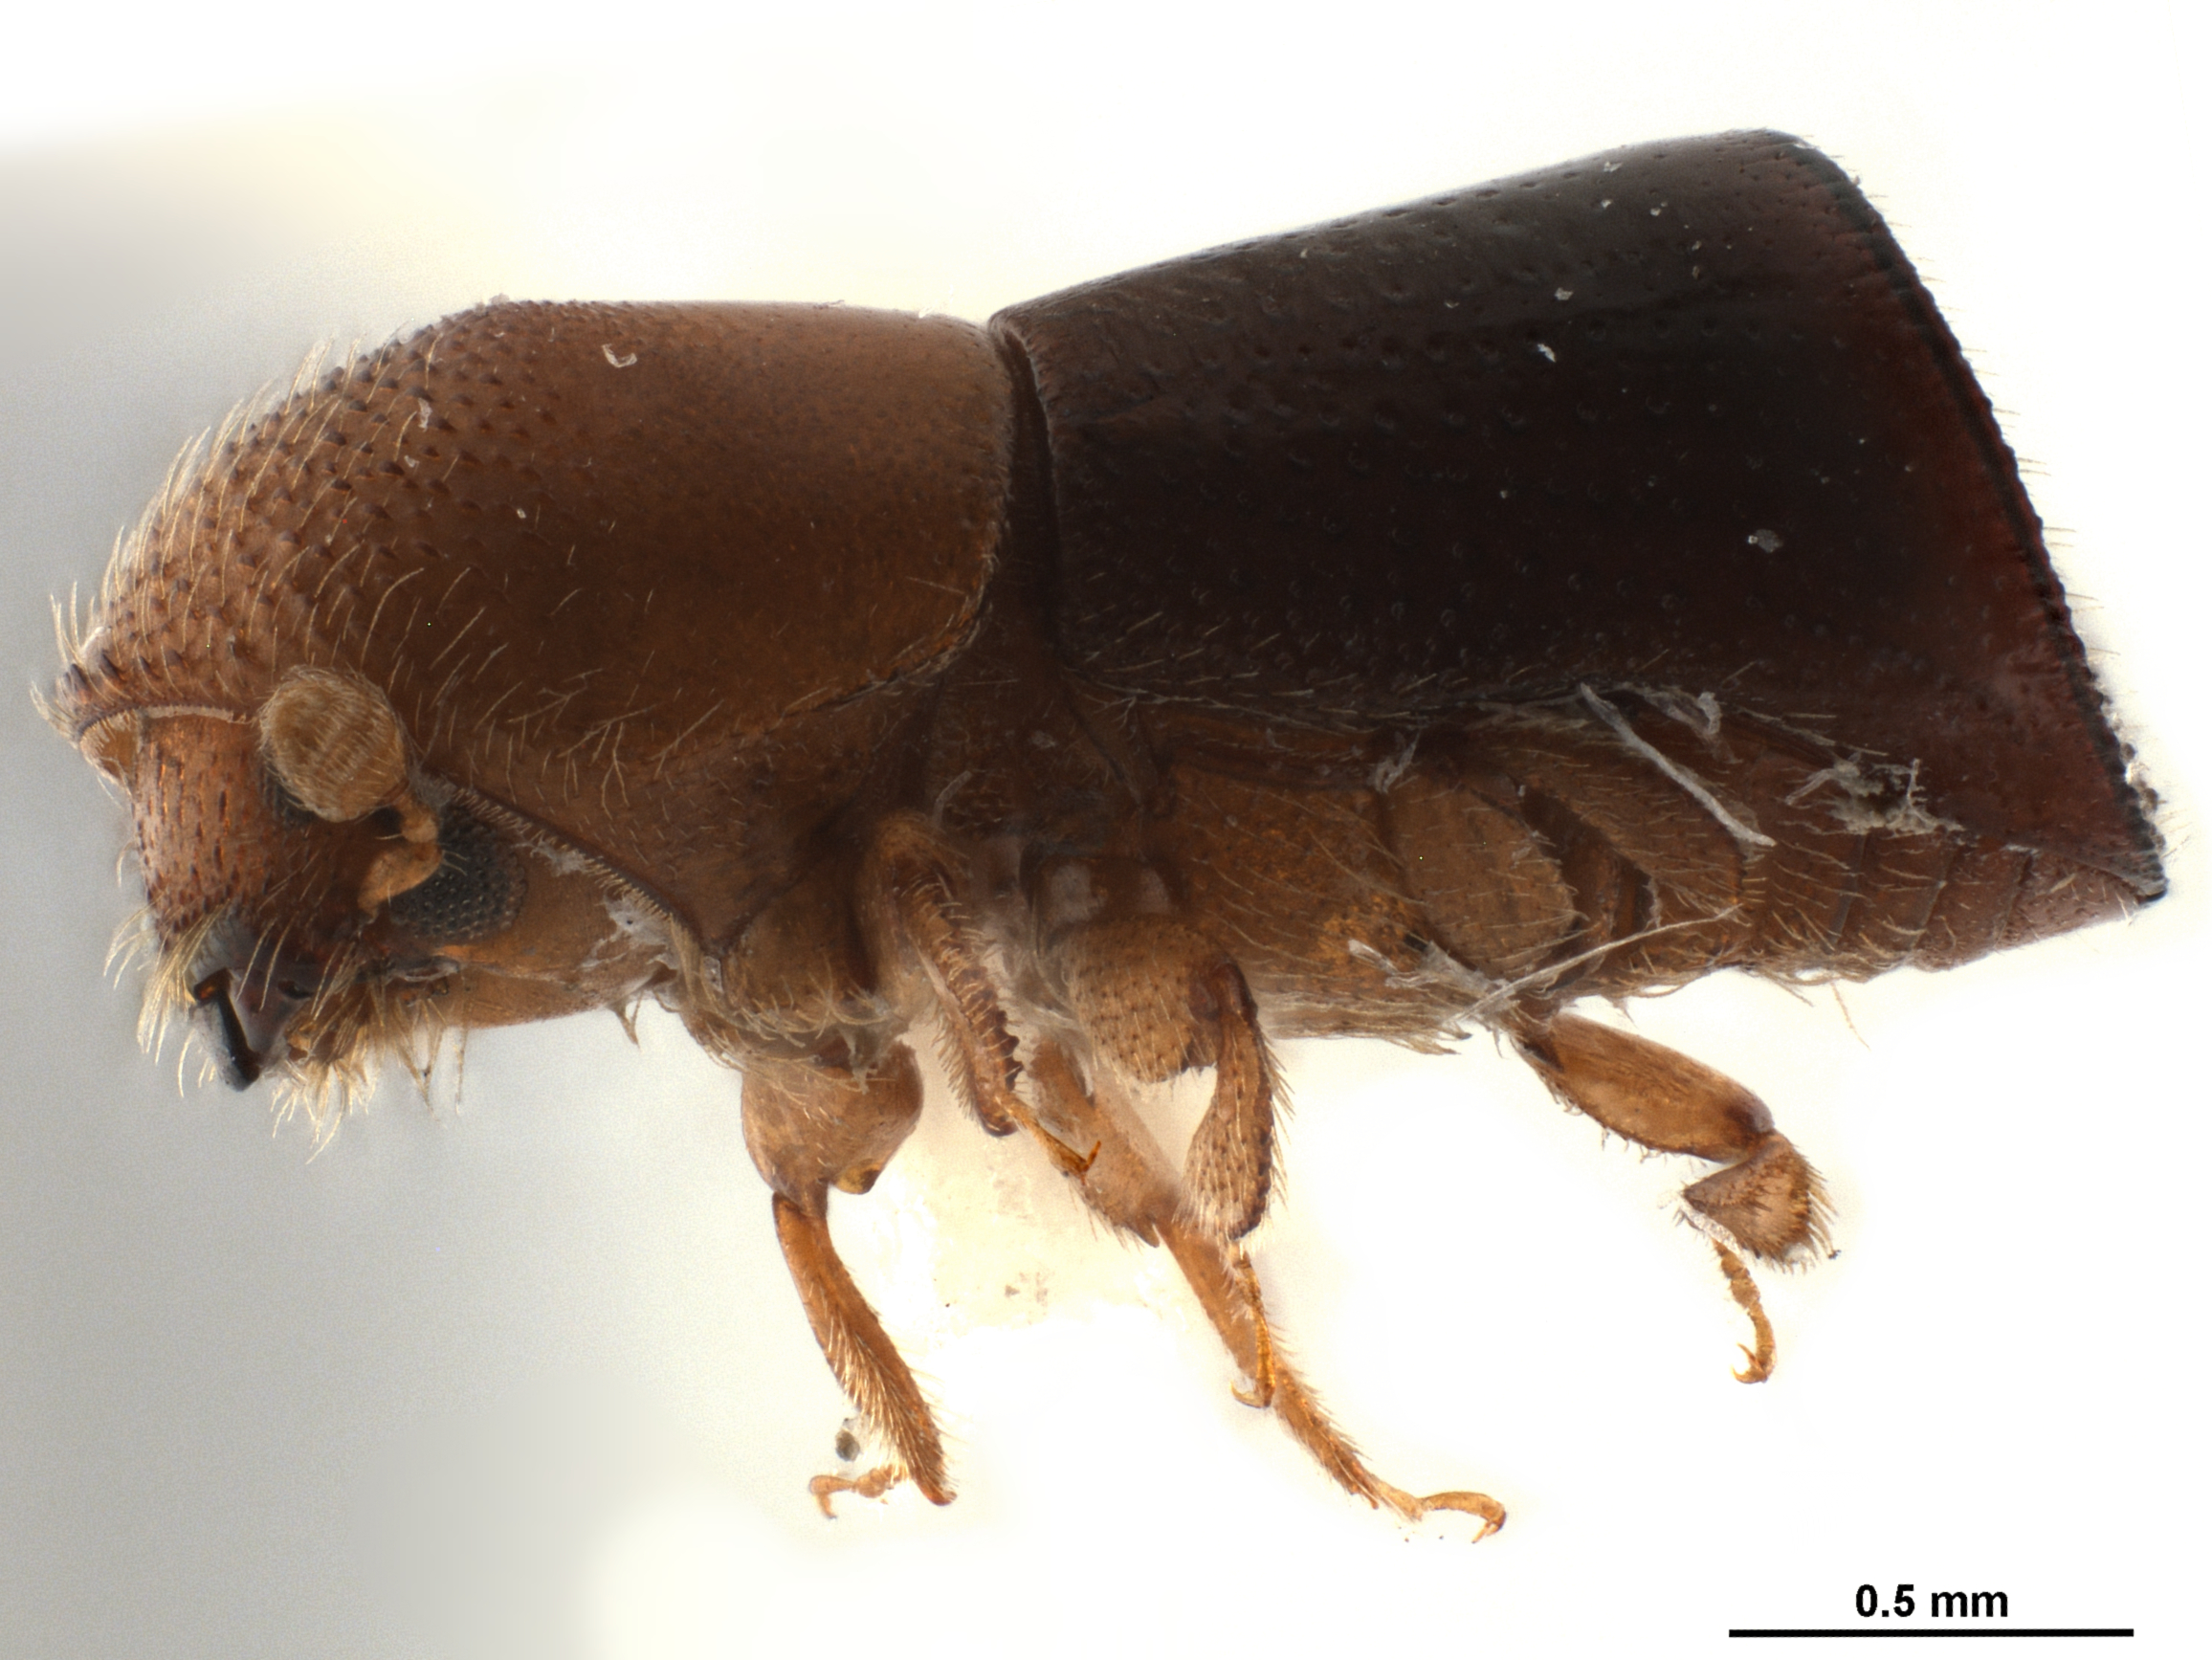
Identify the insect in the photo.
Amasa versicolor
